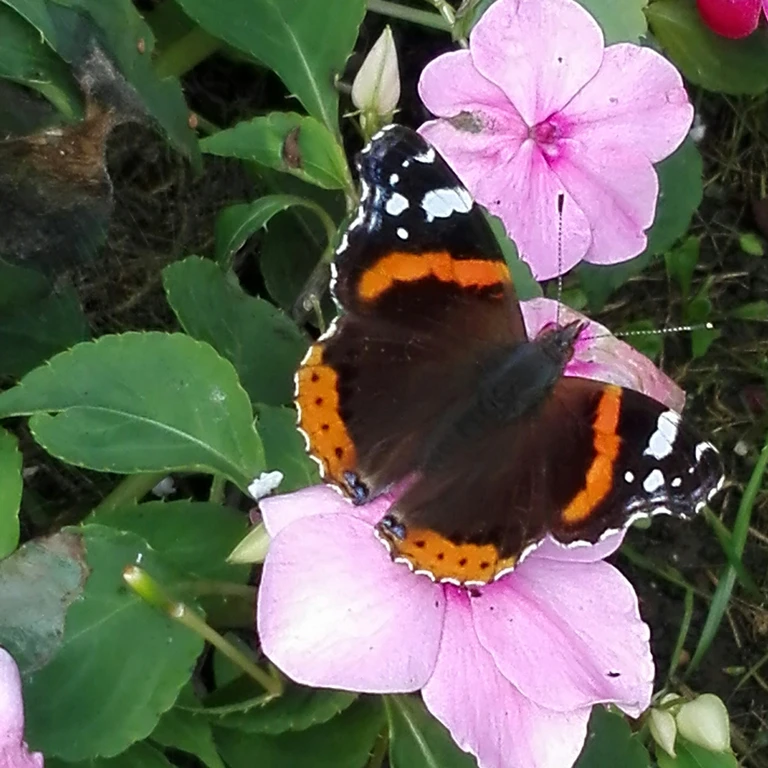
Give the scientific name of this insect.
Vanessa atalanta
